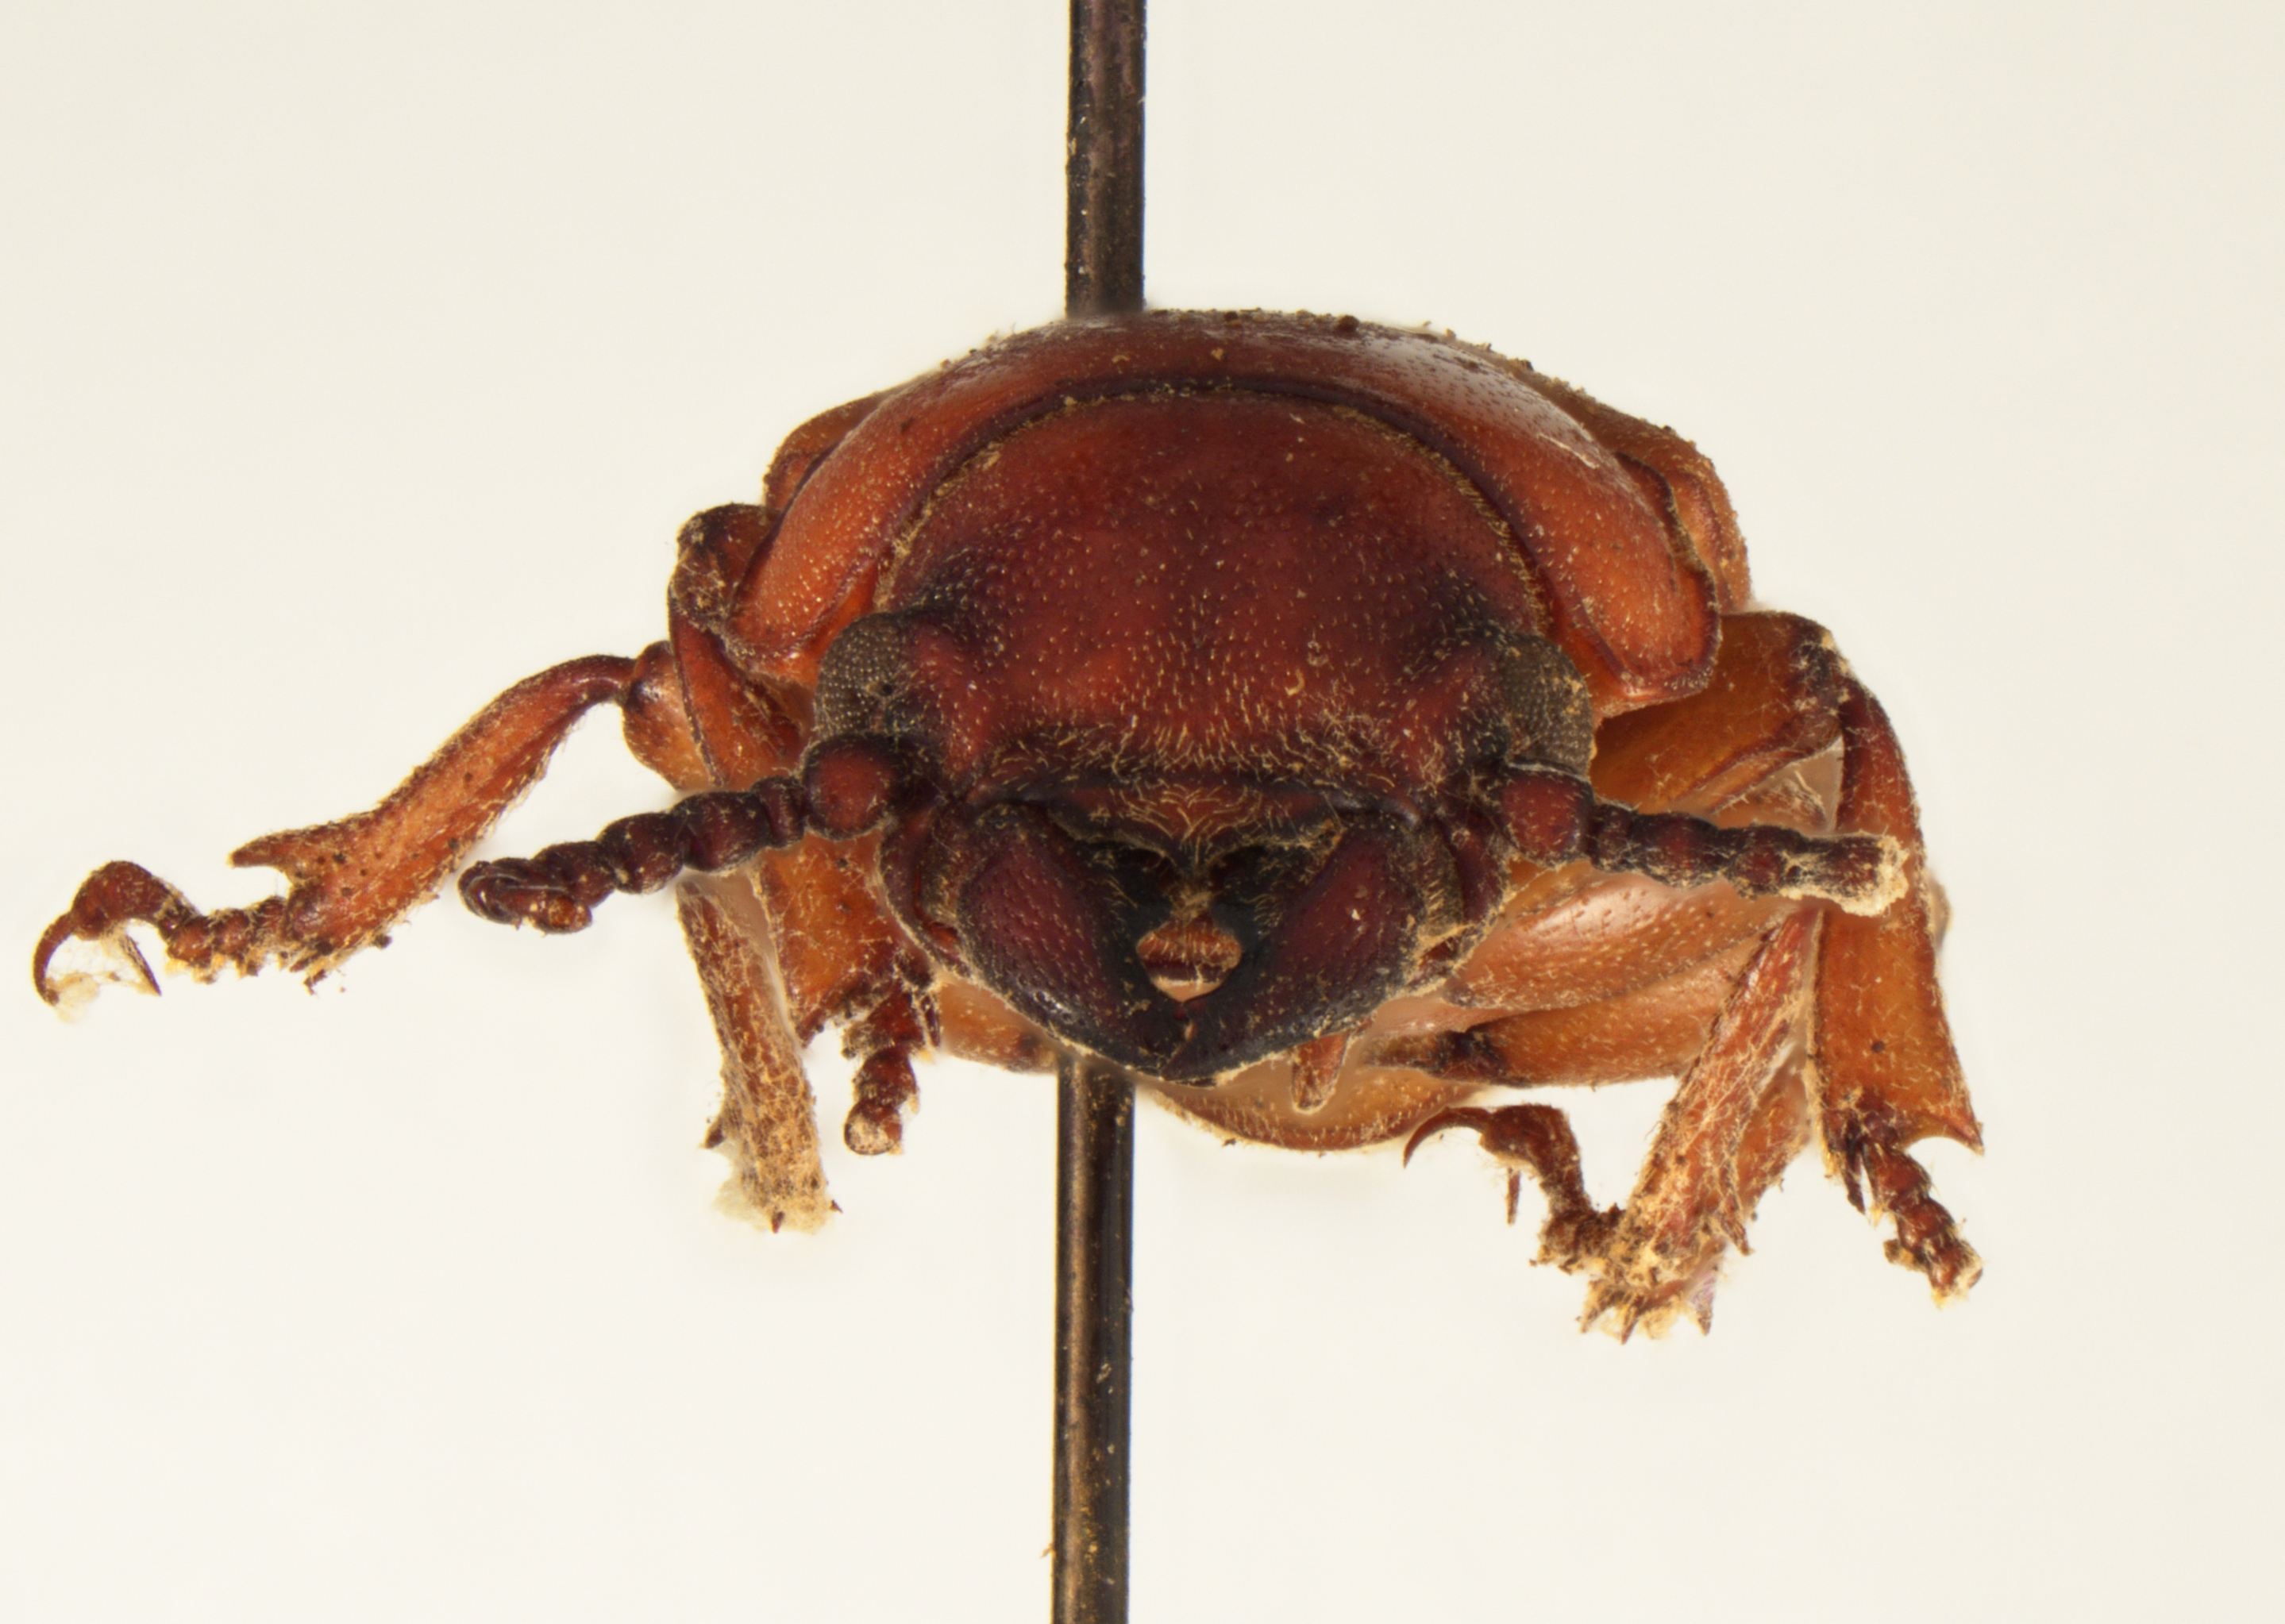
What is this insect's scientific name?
Neandra marginicollis
